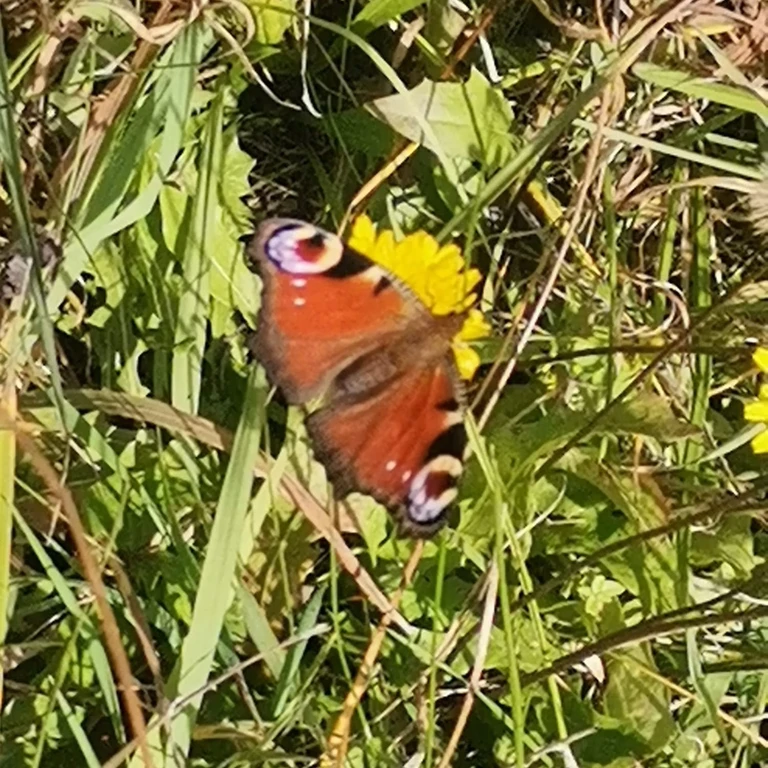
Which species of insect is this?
Aglais io
